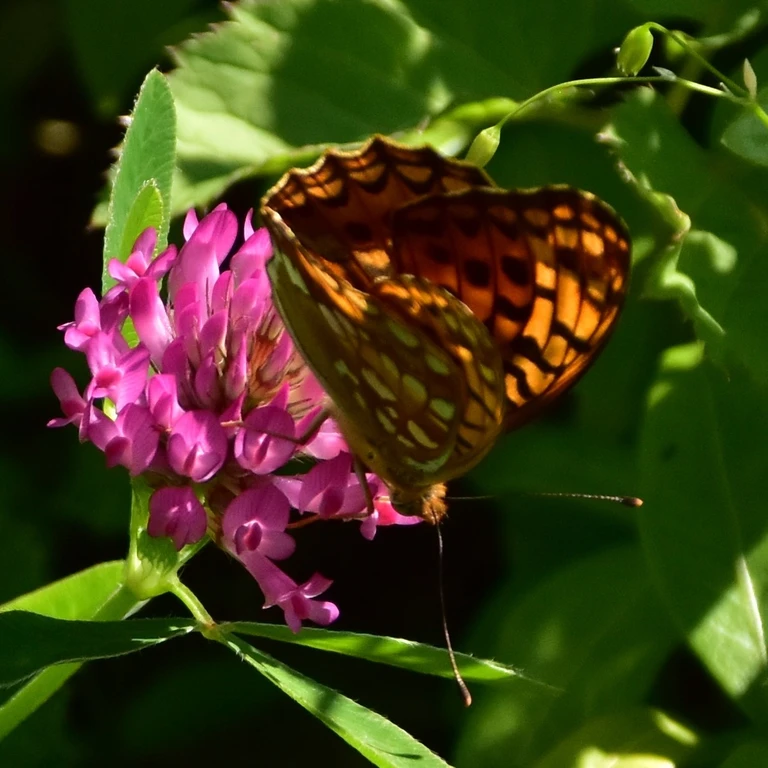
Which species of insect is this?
Speyeria aglaja
